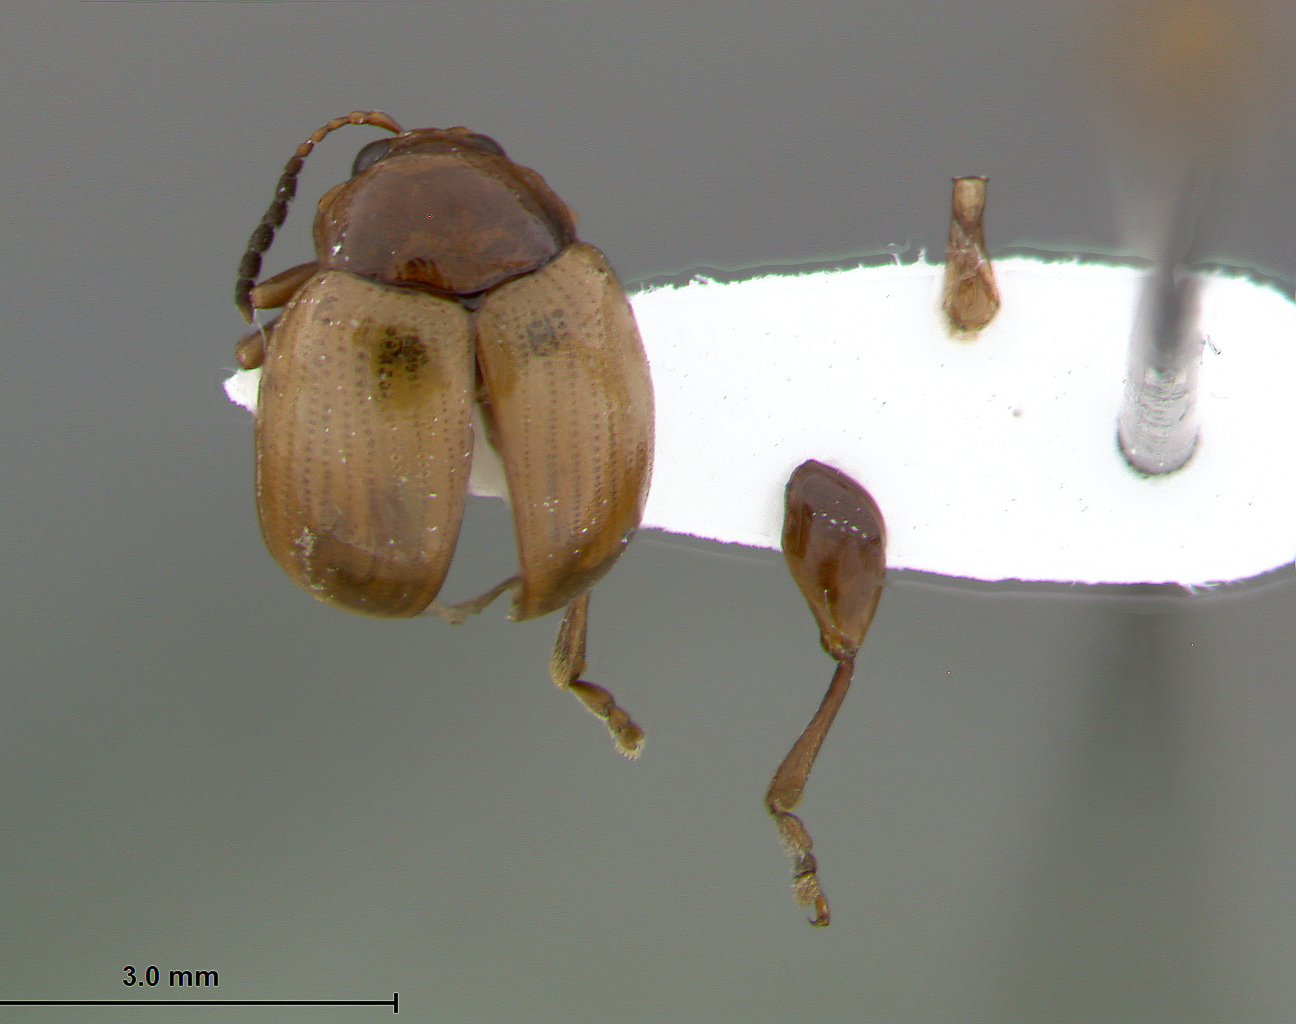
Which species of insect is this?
Phaelota schereri
